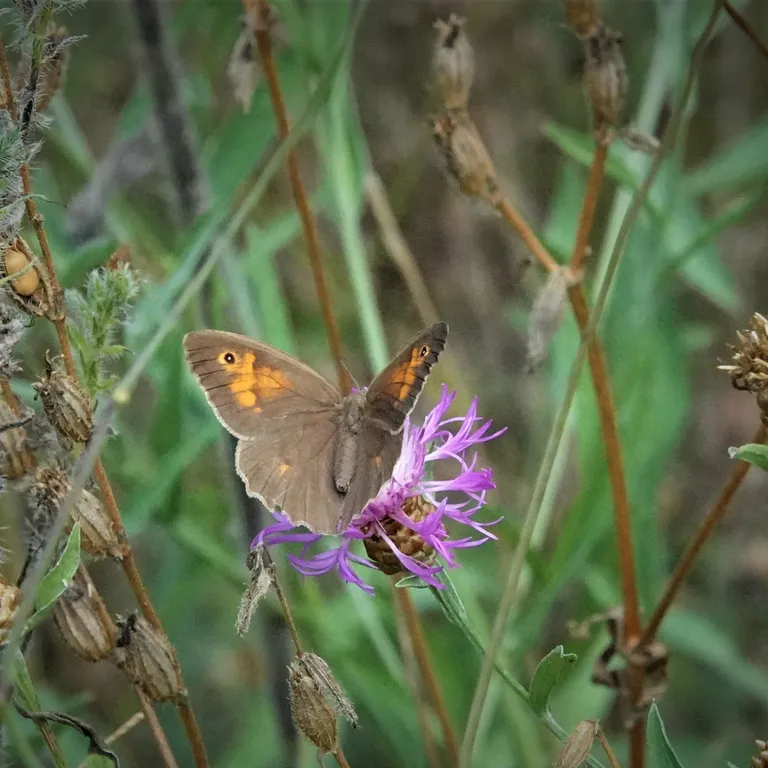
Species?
Maniola jurtina
